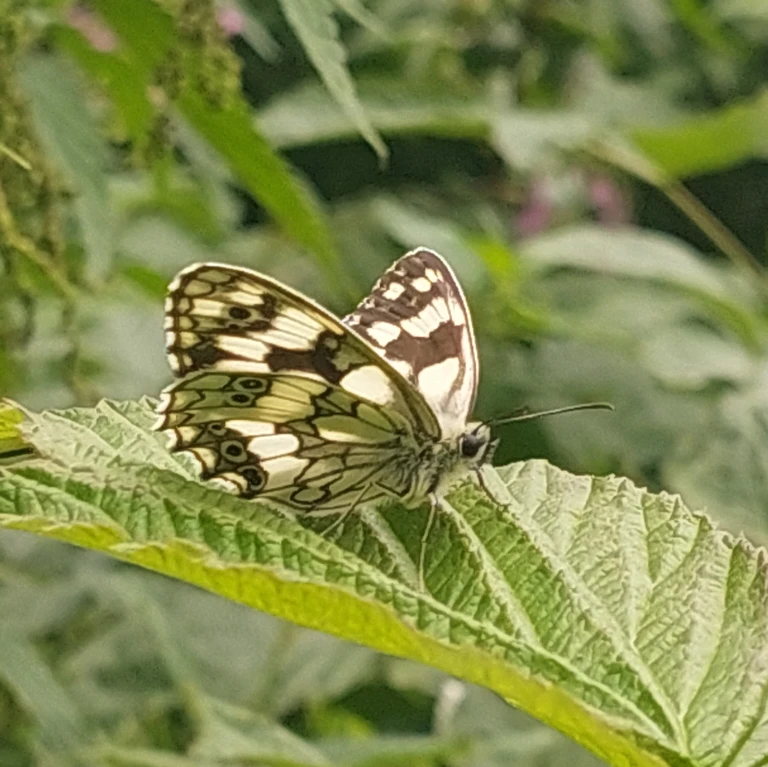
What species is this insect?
Melanargia galathea
